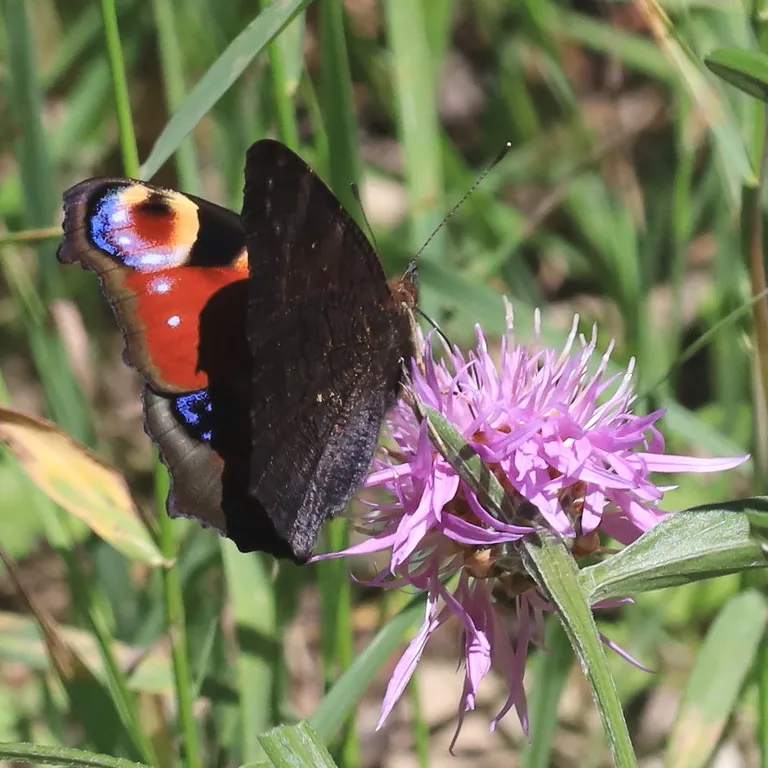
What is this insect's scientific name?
Aglais io
